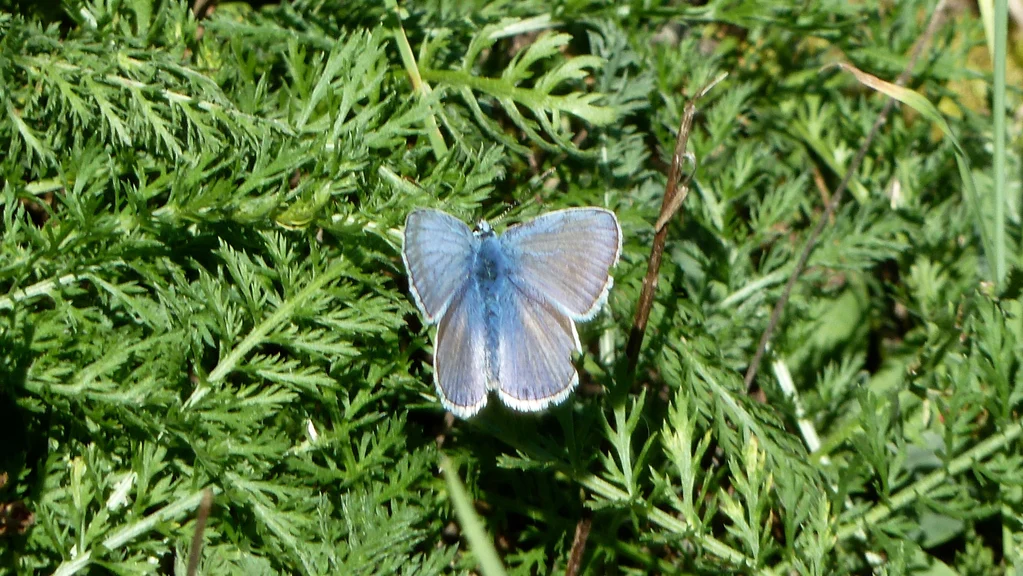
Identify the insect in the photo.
Polyommatus icarus
